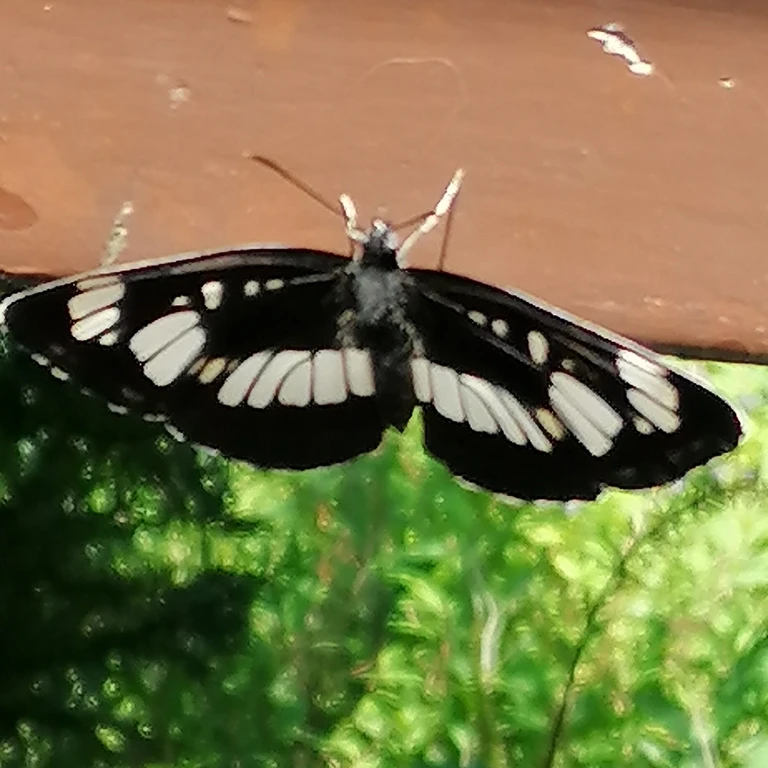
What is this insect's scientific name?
Neptis rivularis
